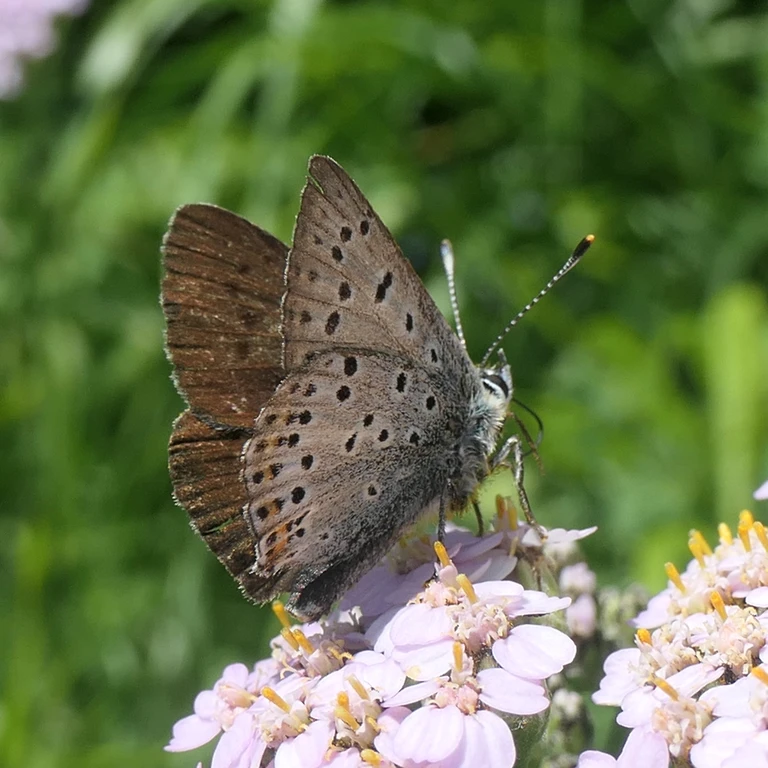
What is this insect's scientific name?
Lycaena tityrus (also Loweia tityrus)
